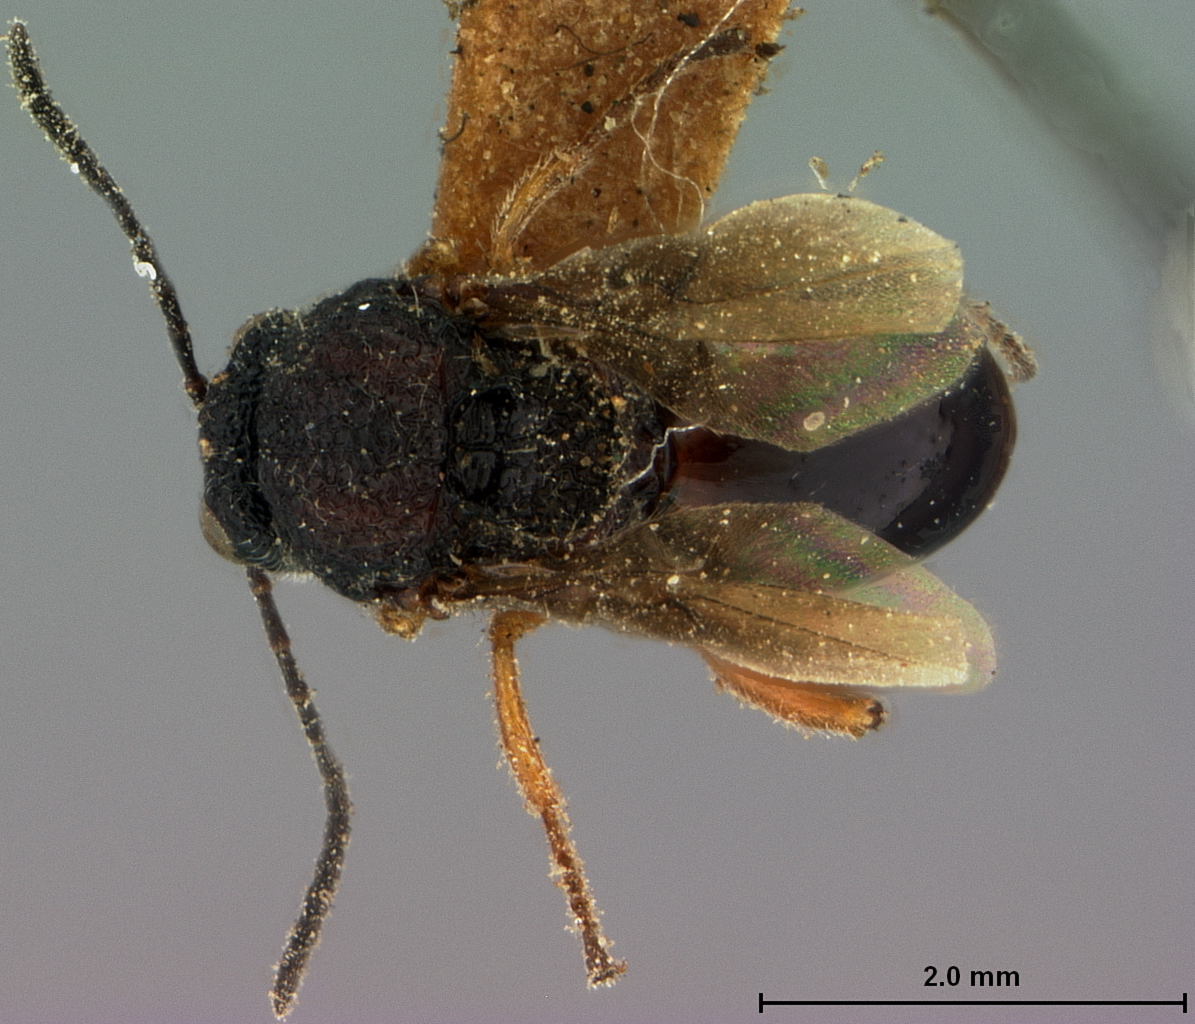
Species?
Cynips quercus
